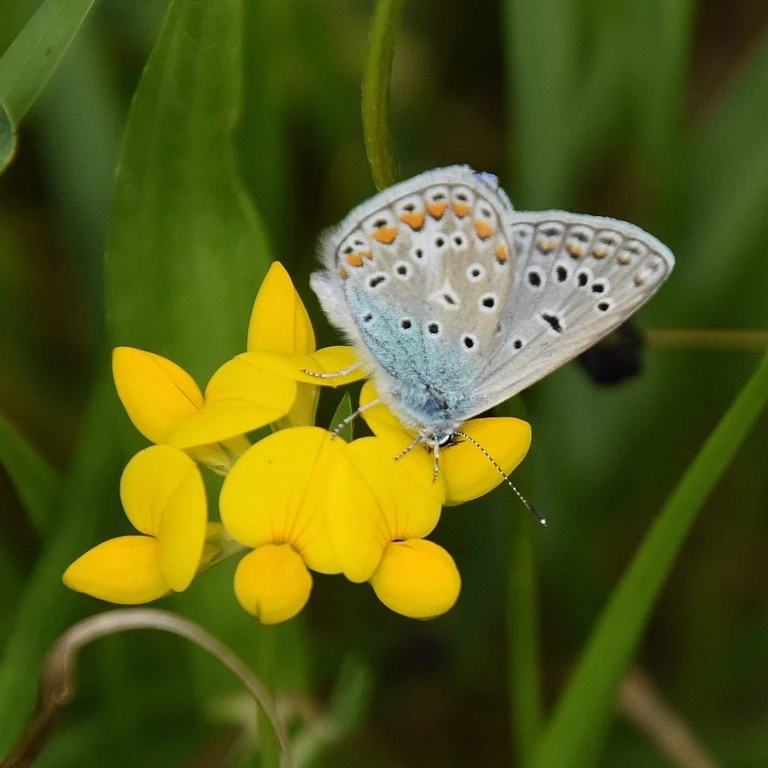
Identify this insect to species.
Polyommatus icarus
